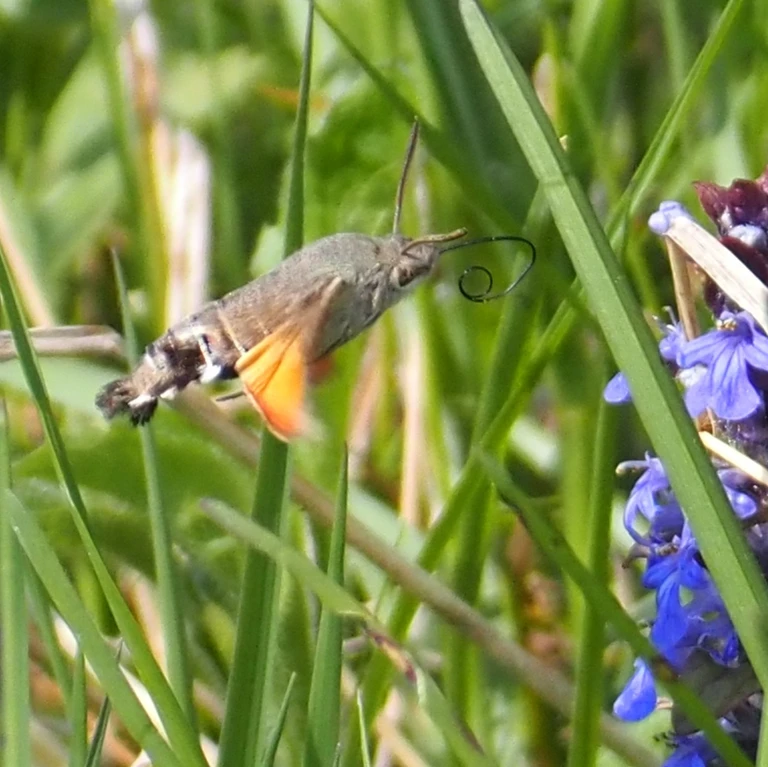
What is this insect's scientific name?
Macroglossum stellatarum
